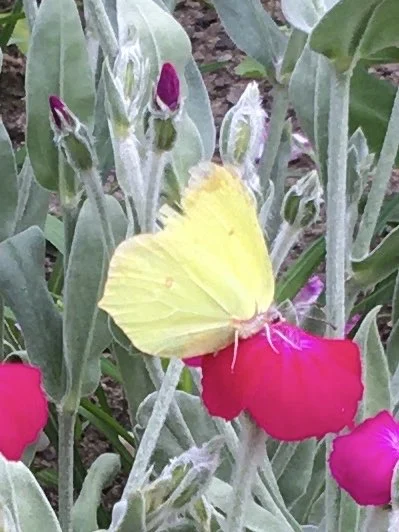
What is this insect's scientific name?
Gonepteryx rhamni
